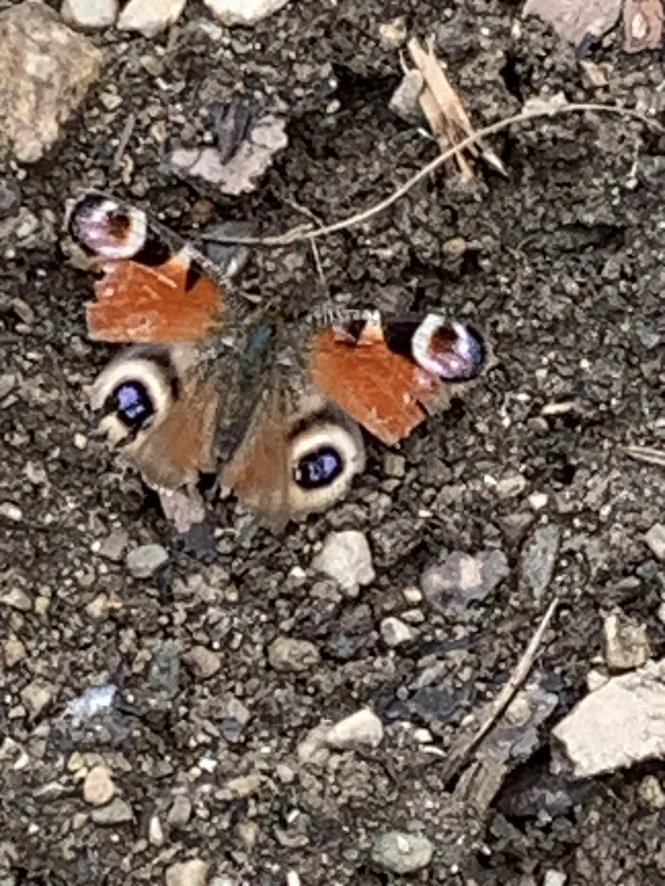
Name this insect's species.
Aglais io
